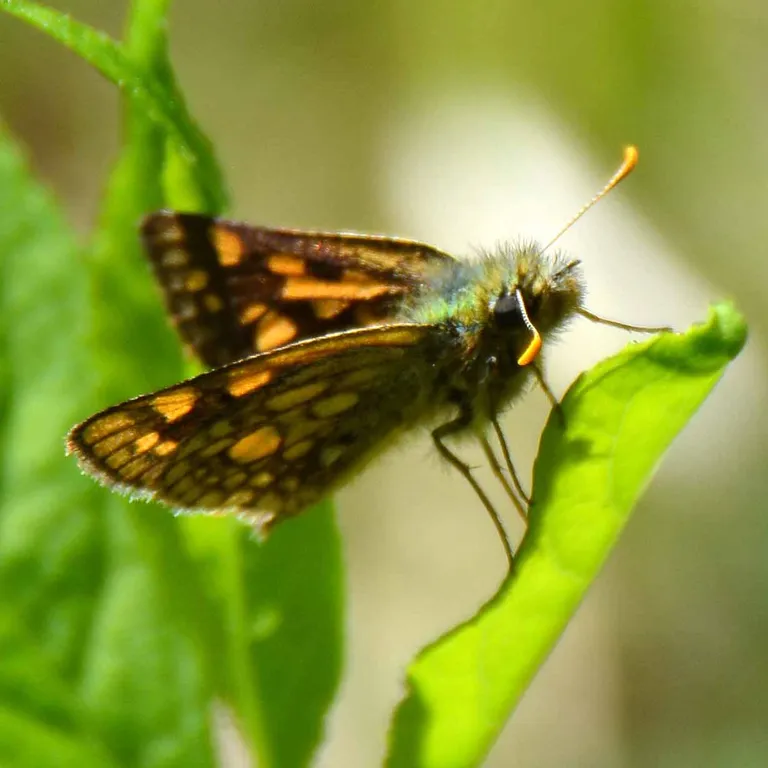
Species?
Carterocephalus palaemon
